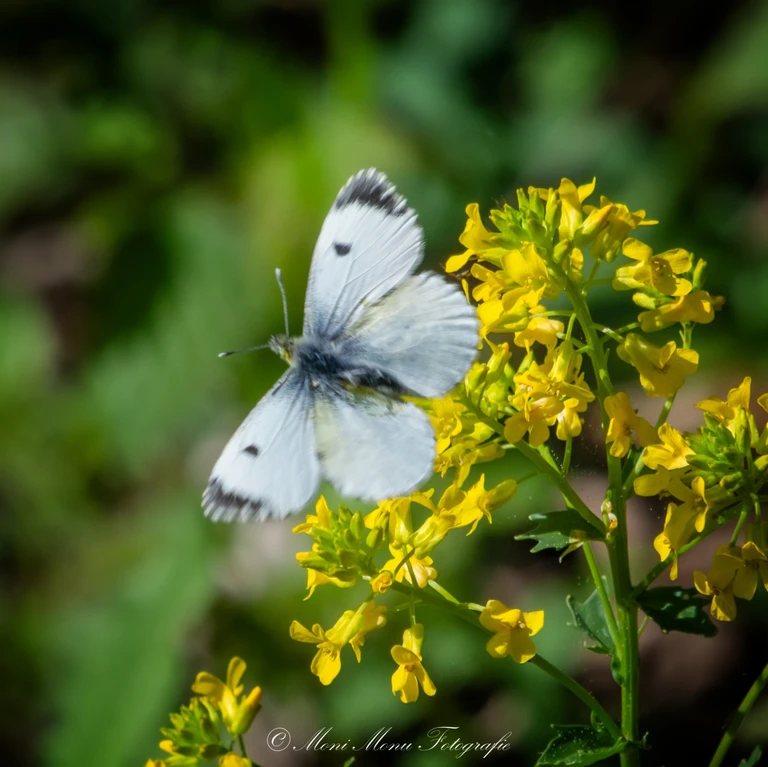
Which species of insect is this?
Anthocharis cardamines
